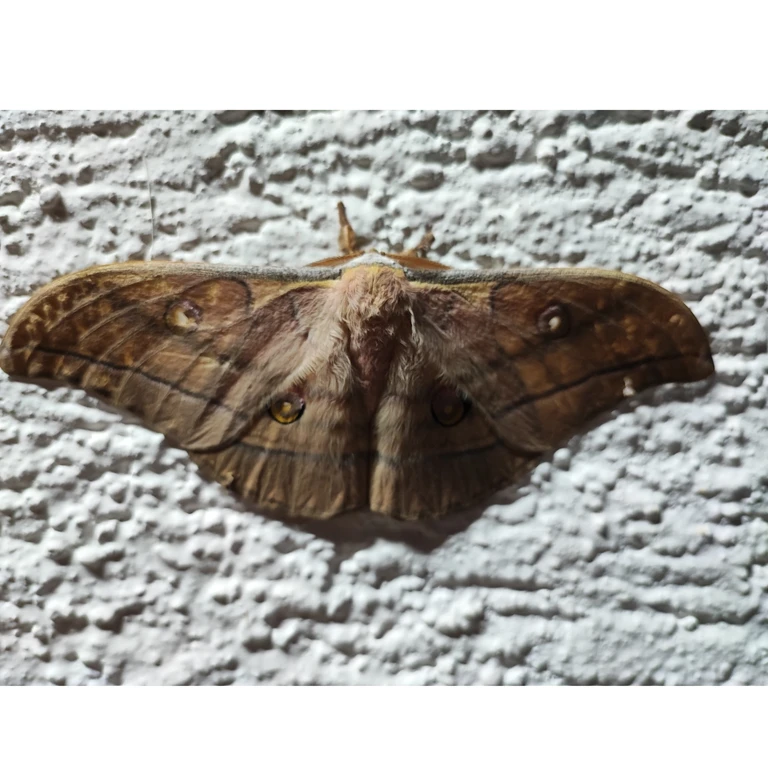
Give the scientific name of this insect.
Antheraea yamamai
